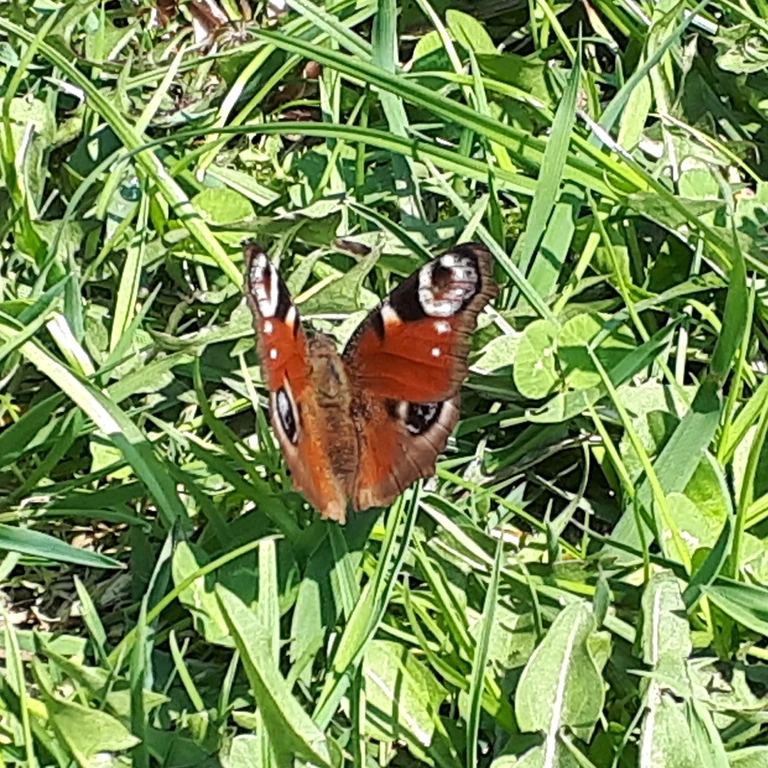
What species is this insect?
Aglais io
